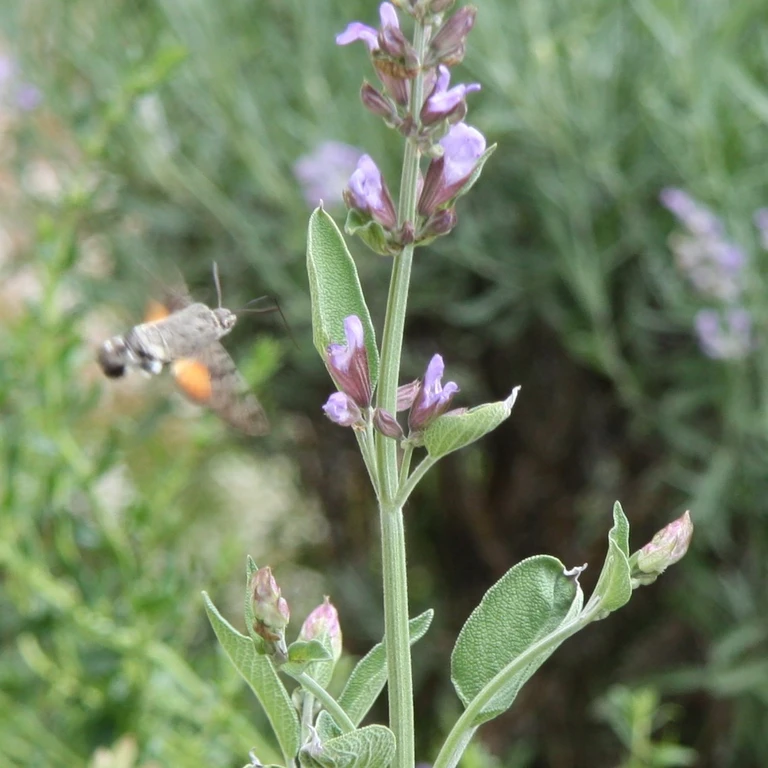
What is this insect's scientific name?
Macroglossum stellatarum
